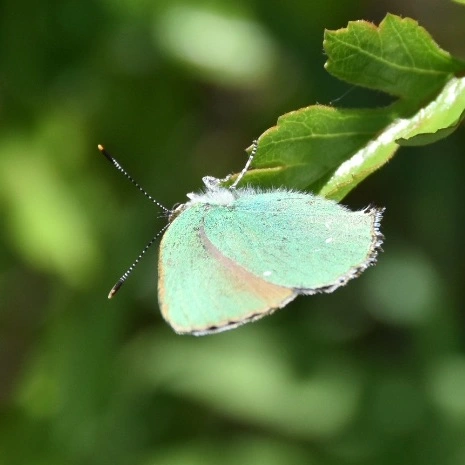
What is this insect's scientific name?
Callophrys rubi
